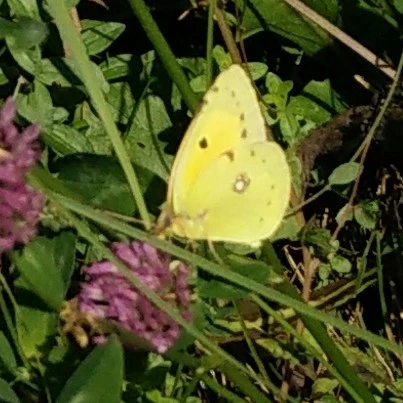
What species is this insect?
Colias croceus
